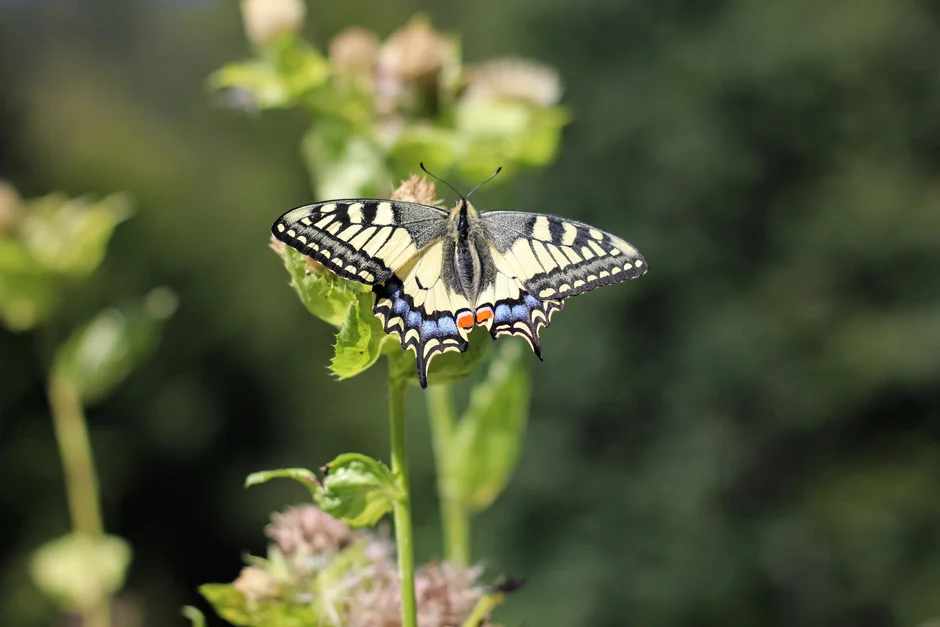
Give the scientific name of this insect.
Papilio machaon
